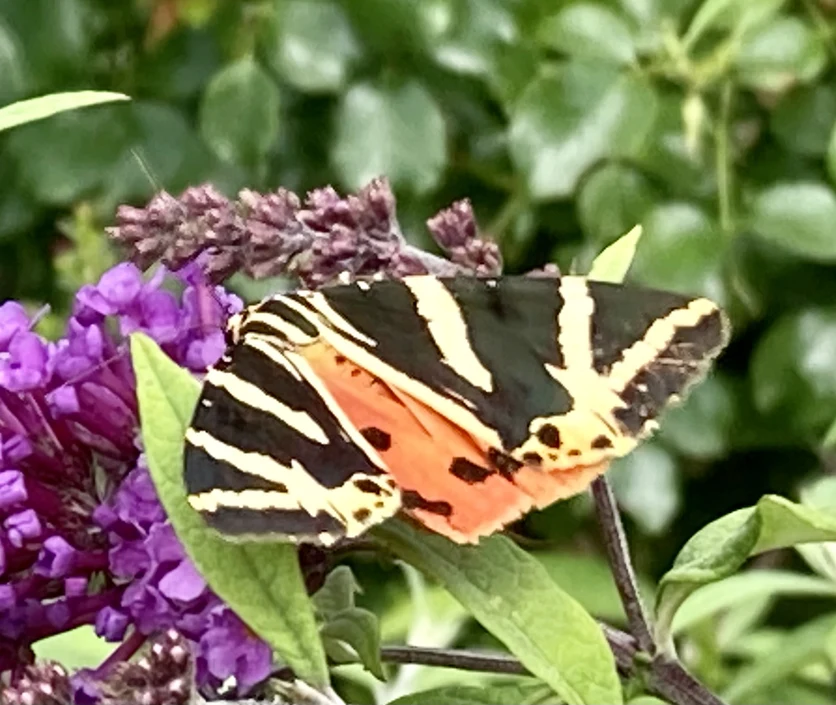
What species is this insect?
Euplagia quadripunctaria
